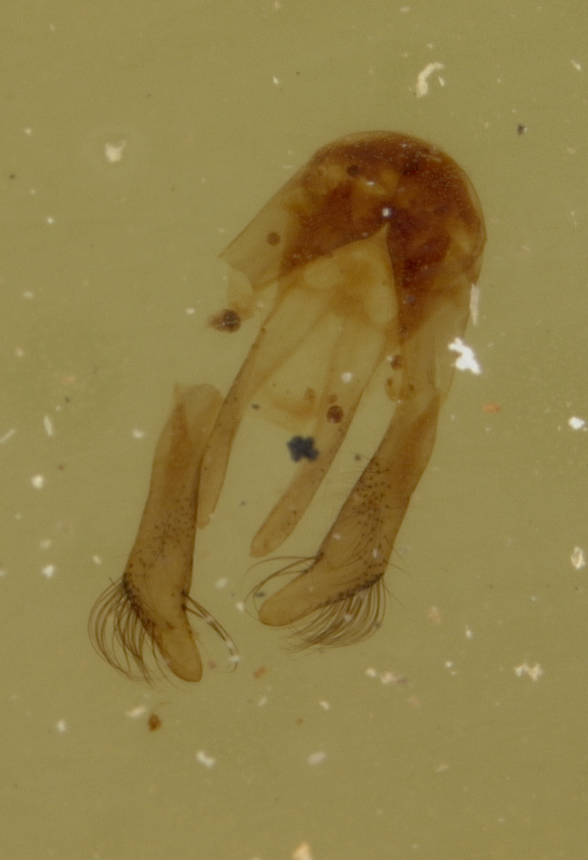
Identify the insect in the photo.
Osmia holochlora
